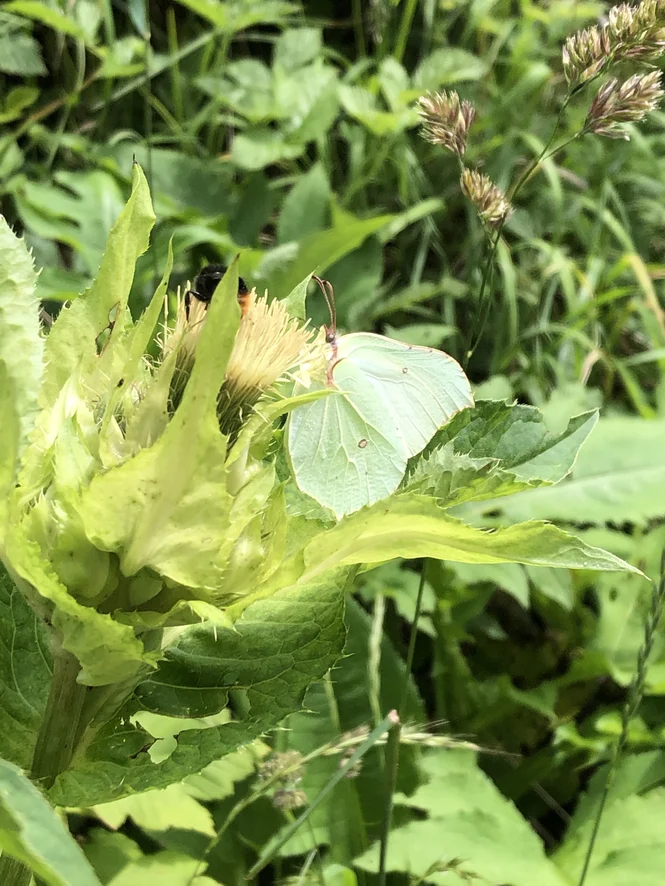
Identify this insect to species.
Gonepteryx rhamni
